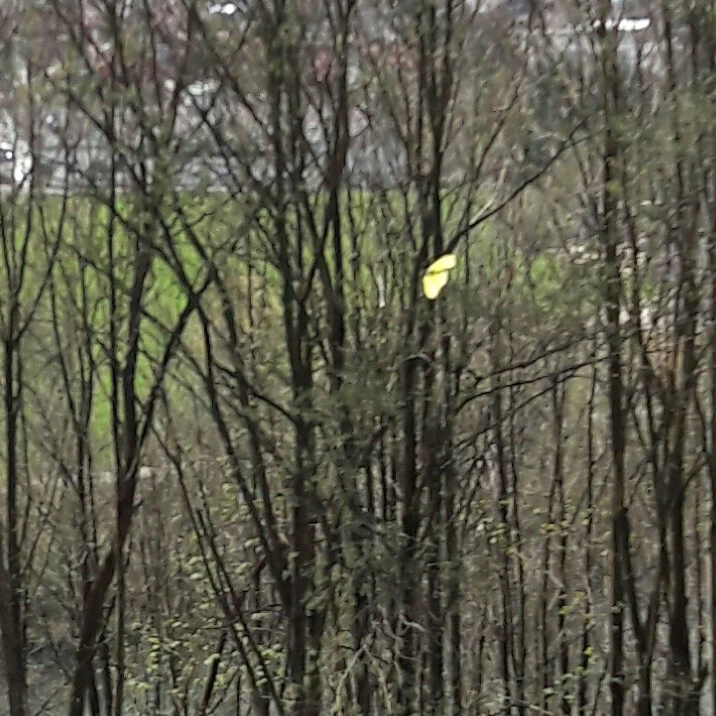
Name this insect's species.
Gonepteryx rhamni
